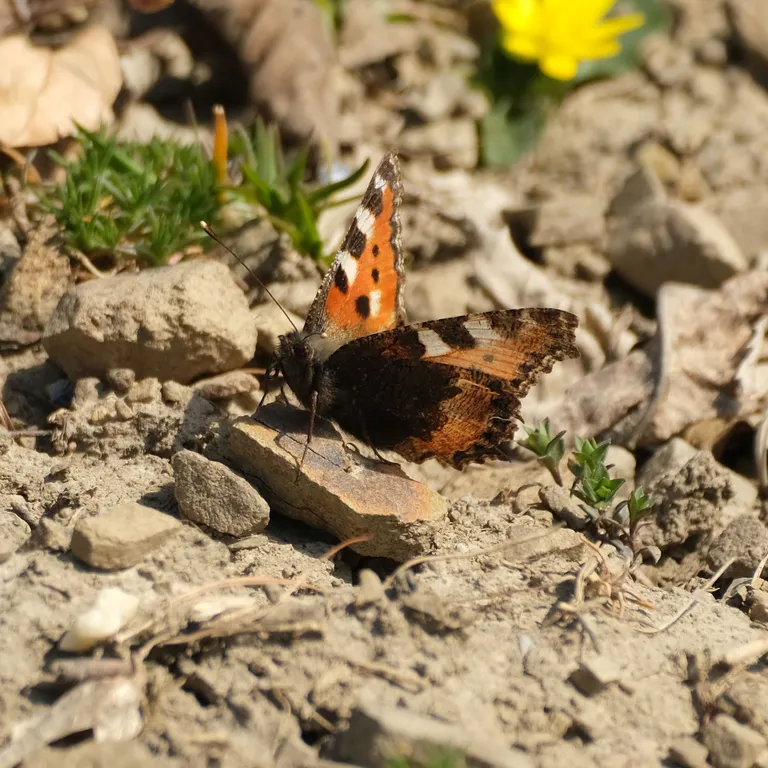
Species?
Aglais urticae
